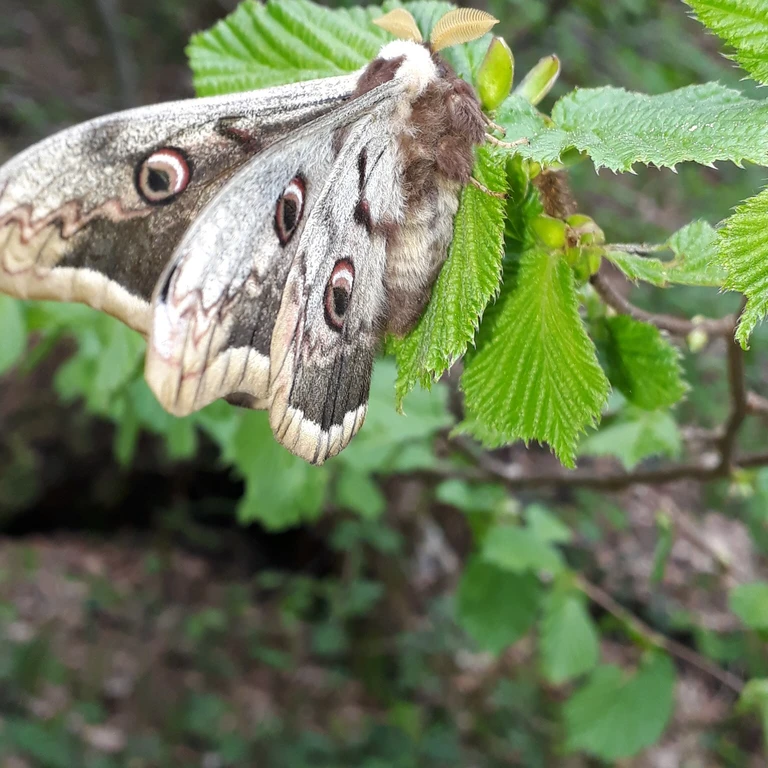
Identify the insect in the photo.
Saturnia pyri
